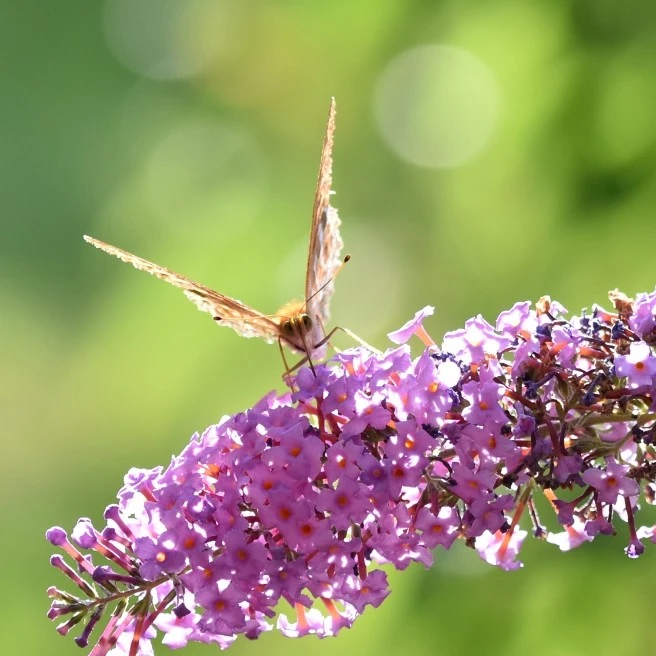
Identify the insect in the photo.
Argynnis paphia
